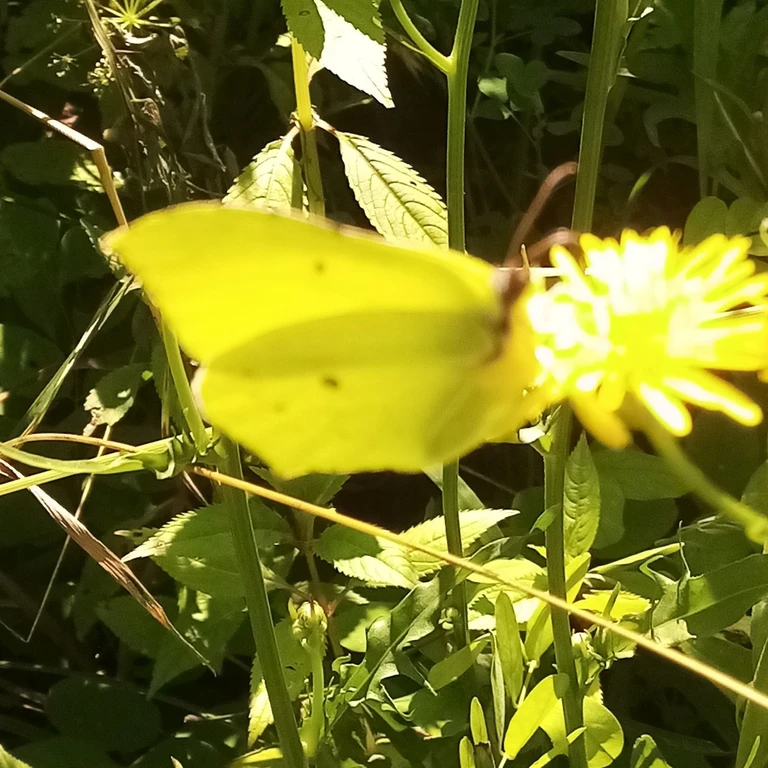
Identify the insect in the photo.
Gonepteryx rhamni
